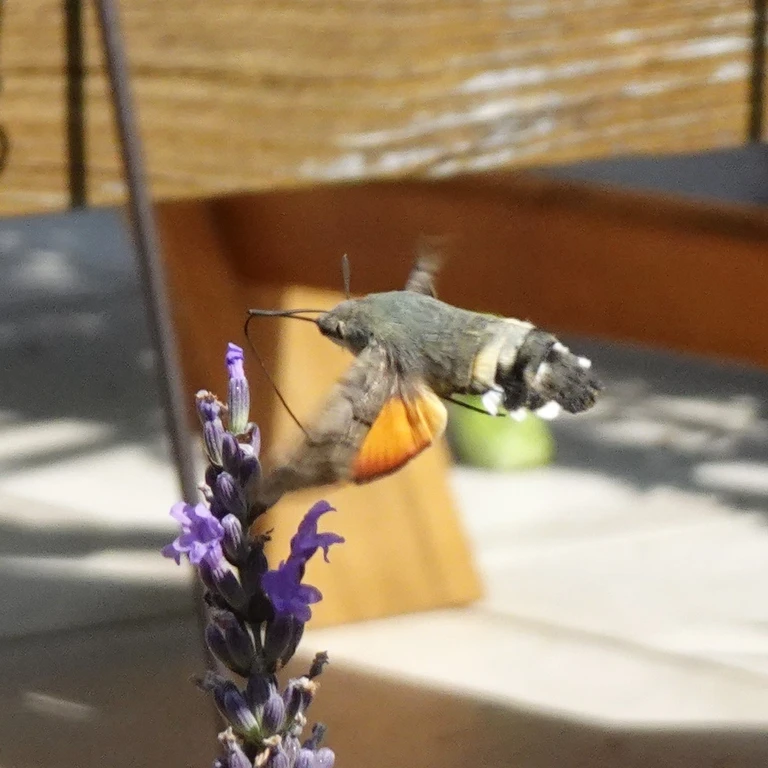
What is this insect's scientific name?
Macroglossum stellatarum
